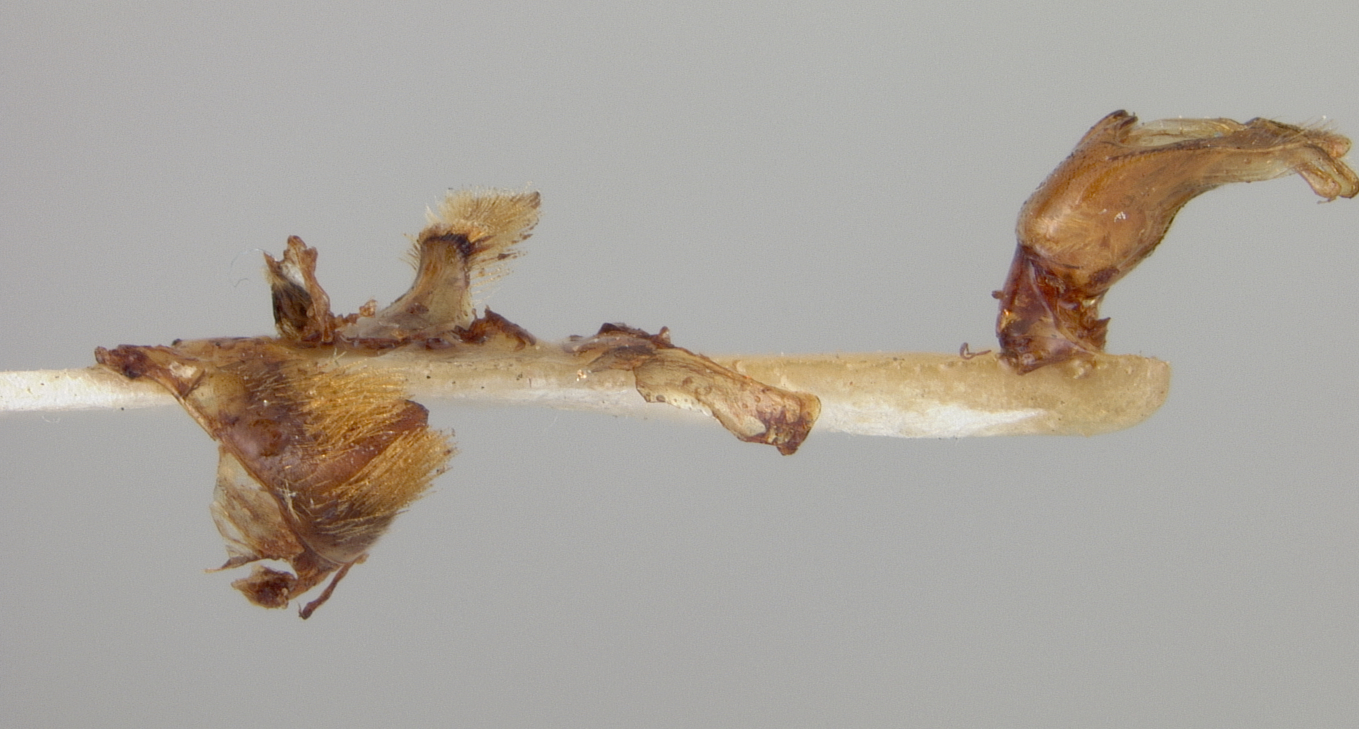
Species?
Andrena jessicae
